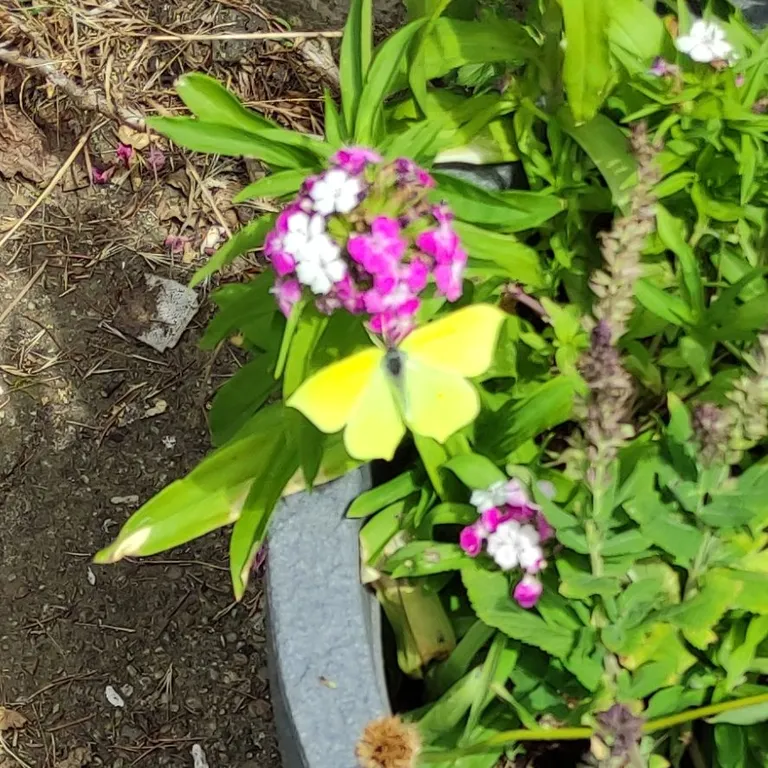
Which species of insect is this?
Gonepteryx rhamni
